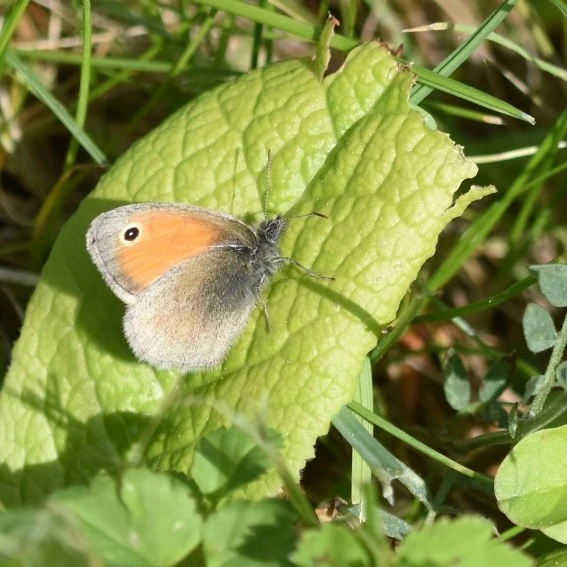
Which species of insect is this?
Coenonympha pamphilus
